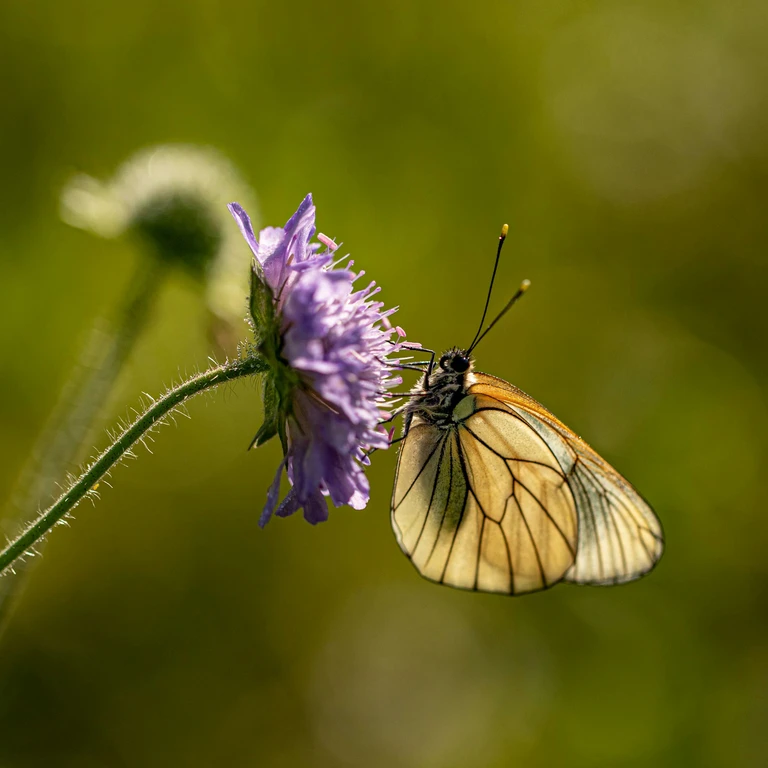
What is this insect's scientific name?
Aporia crataegi
